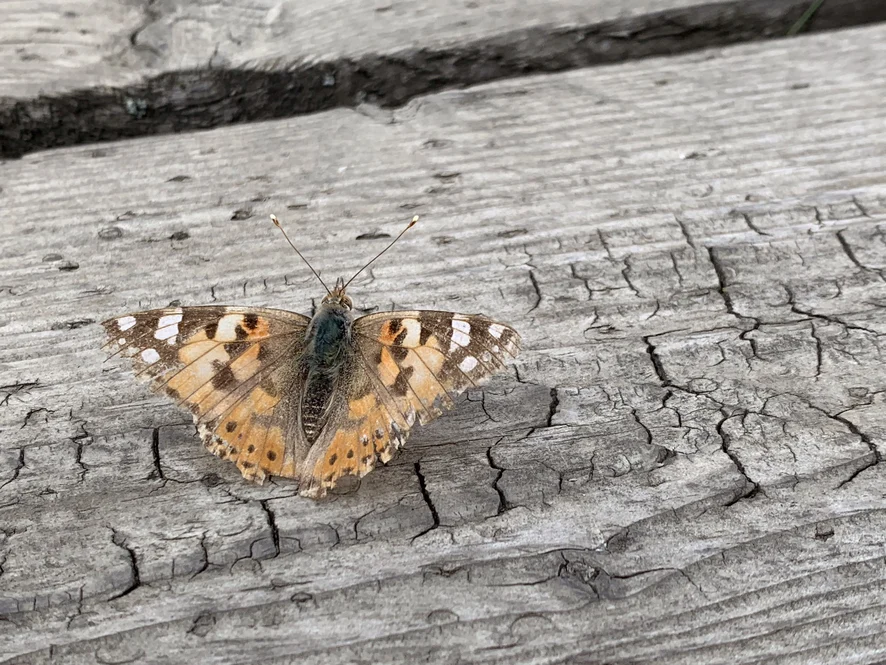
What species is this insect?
Vanessa cardui
